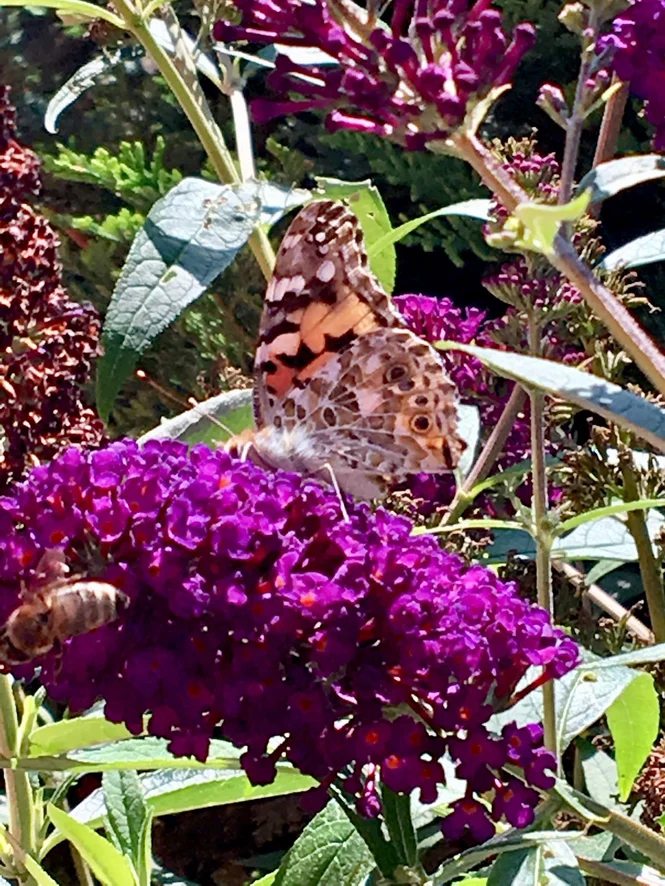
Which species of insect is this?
Vanessa cardui
